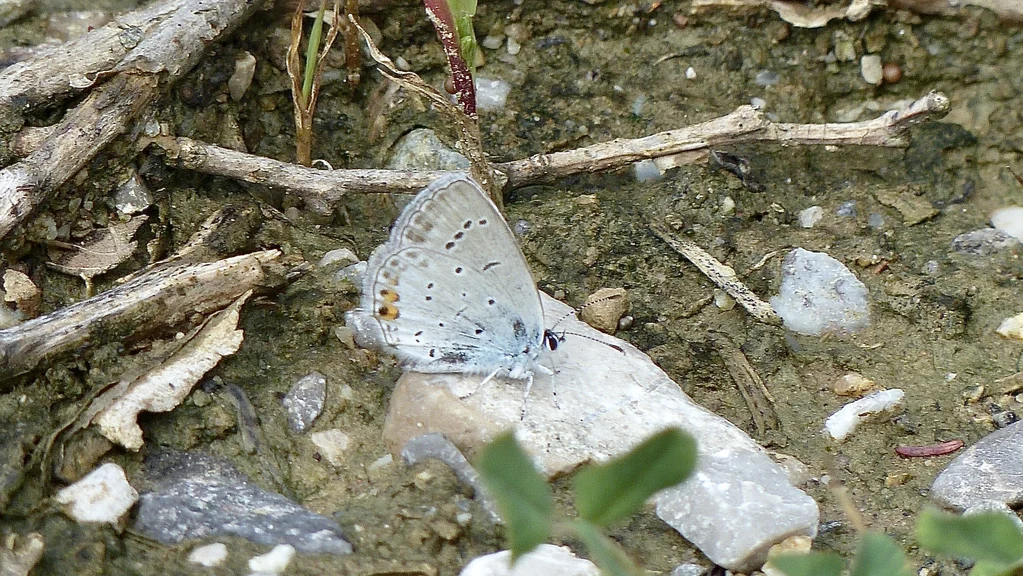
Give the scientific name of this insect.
Cupido argiades (also Elkalyce argiades)
